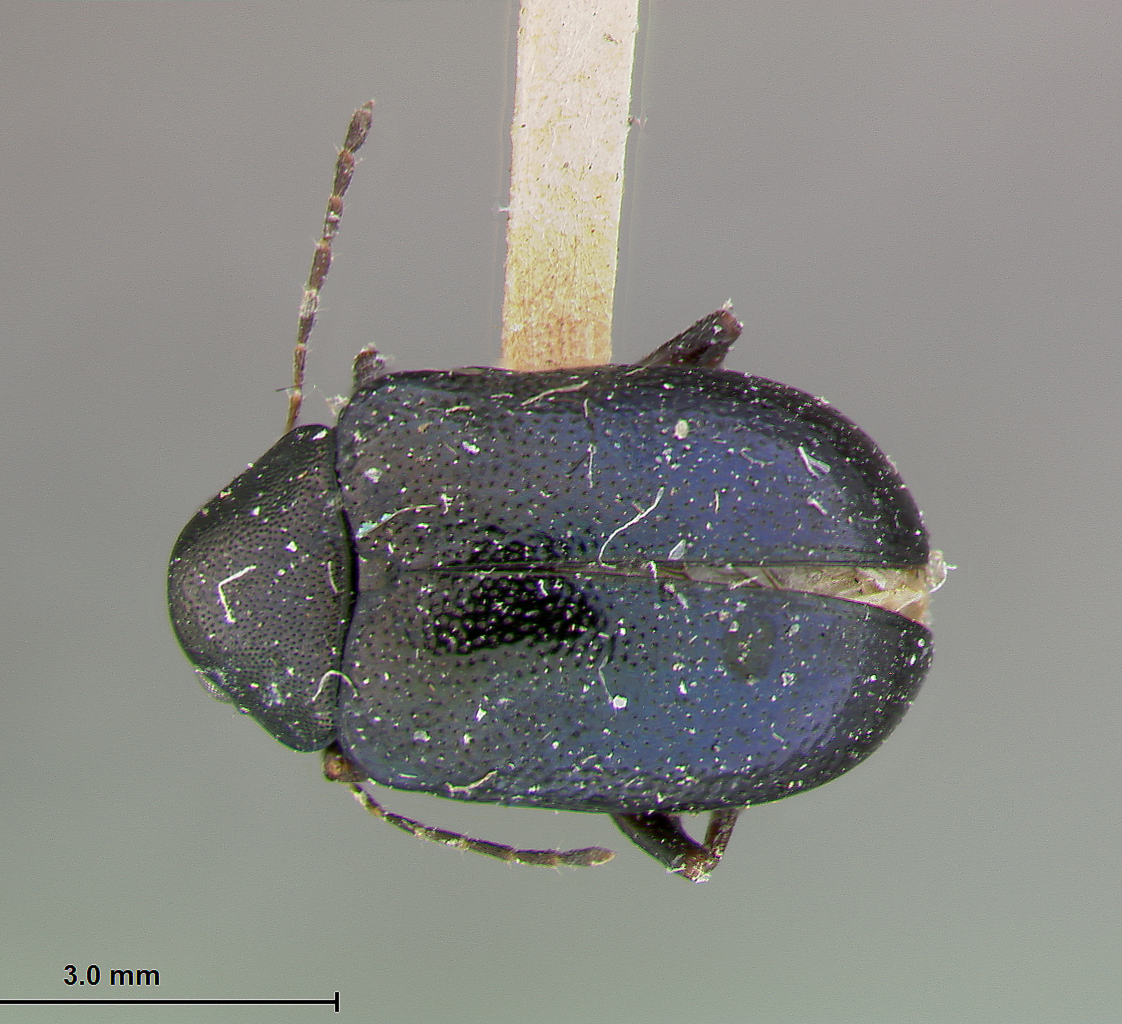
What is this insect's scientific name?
Colaspis arizonensis
